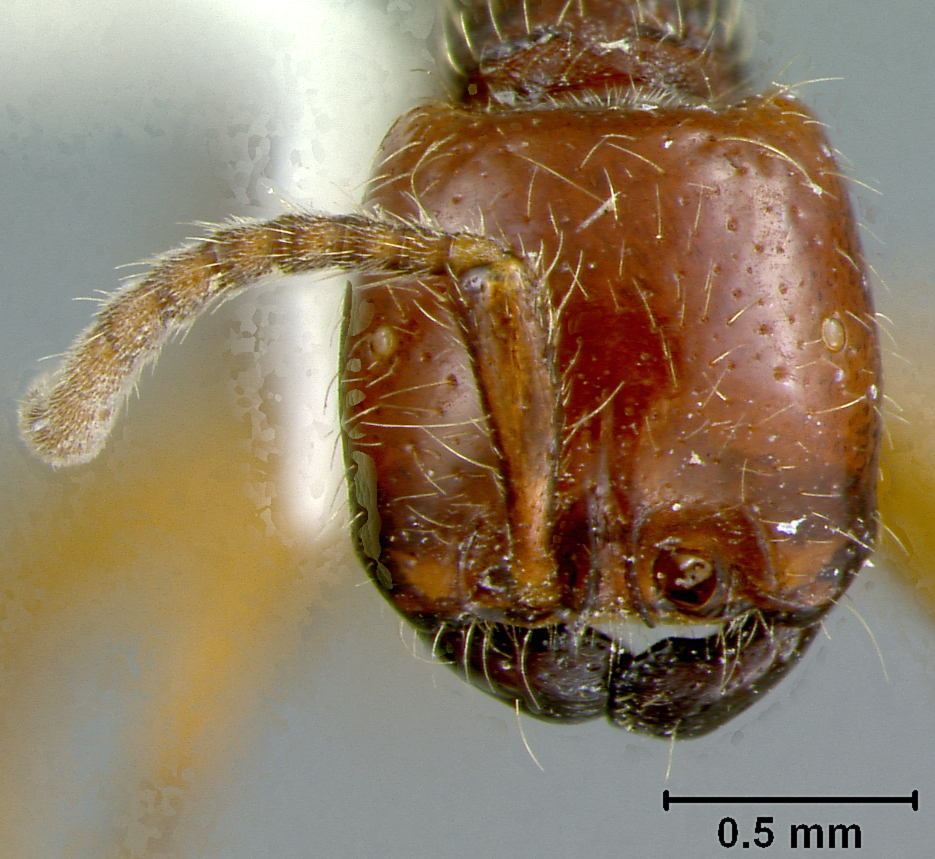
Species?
Neivamyrmex chamelensis
